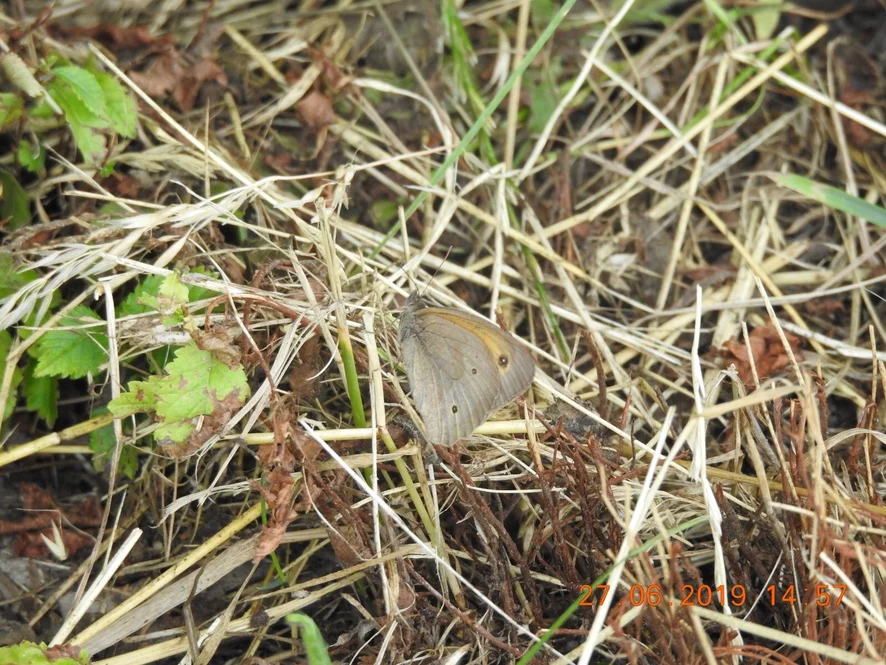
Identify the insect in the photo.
Maniola jurtina
